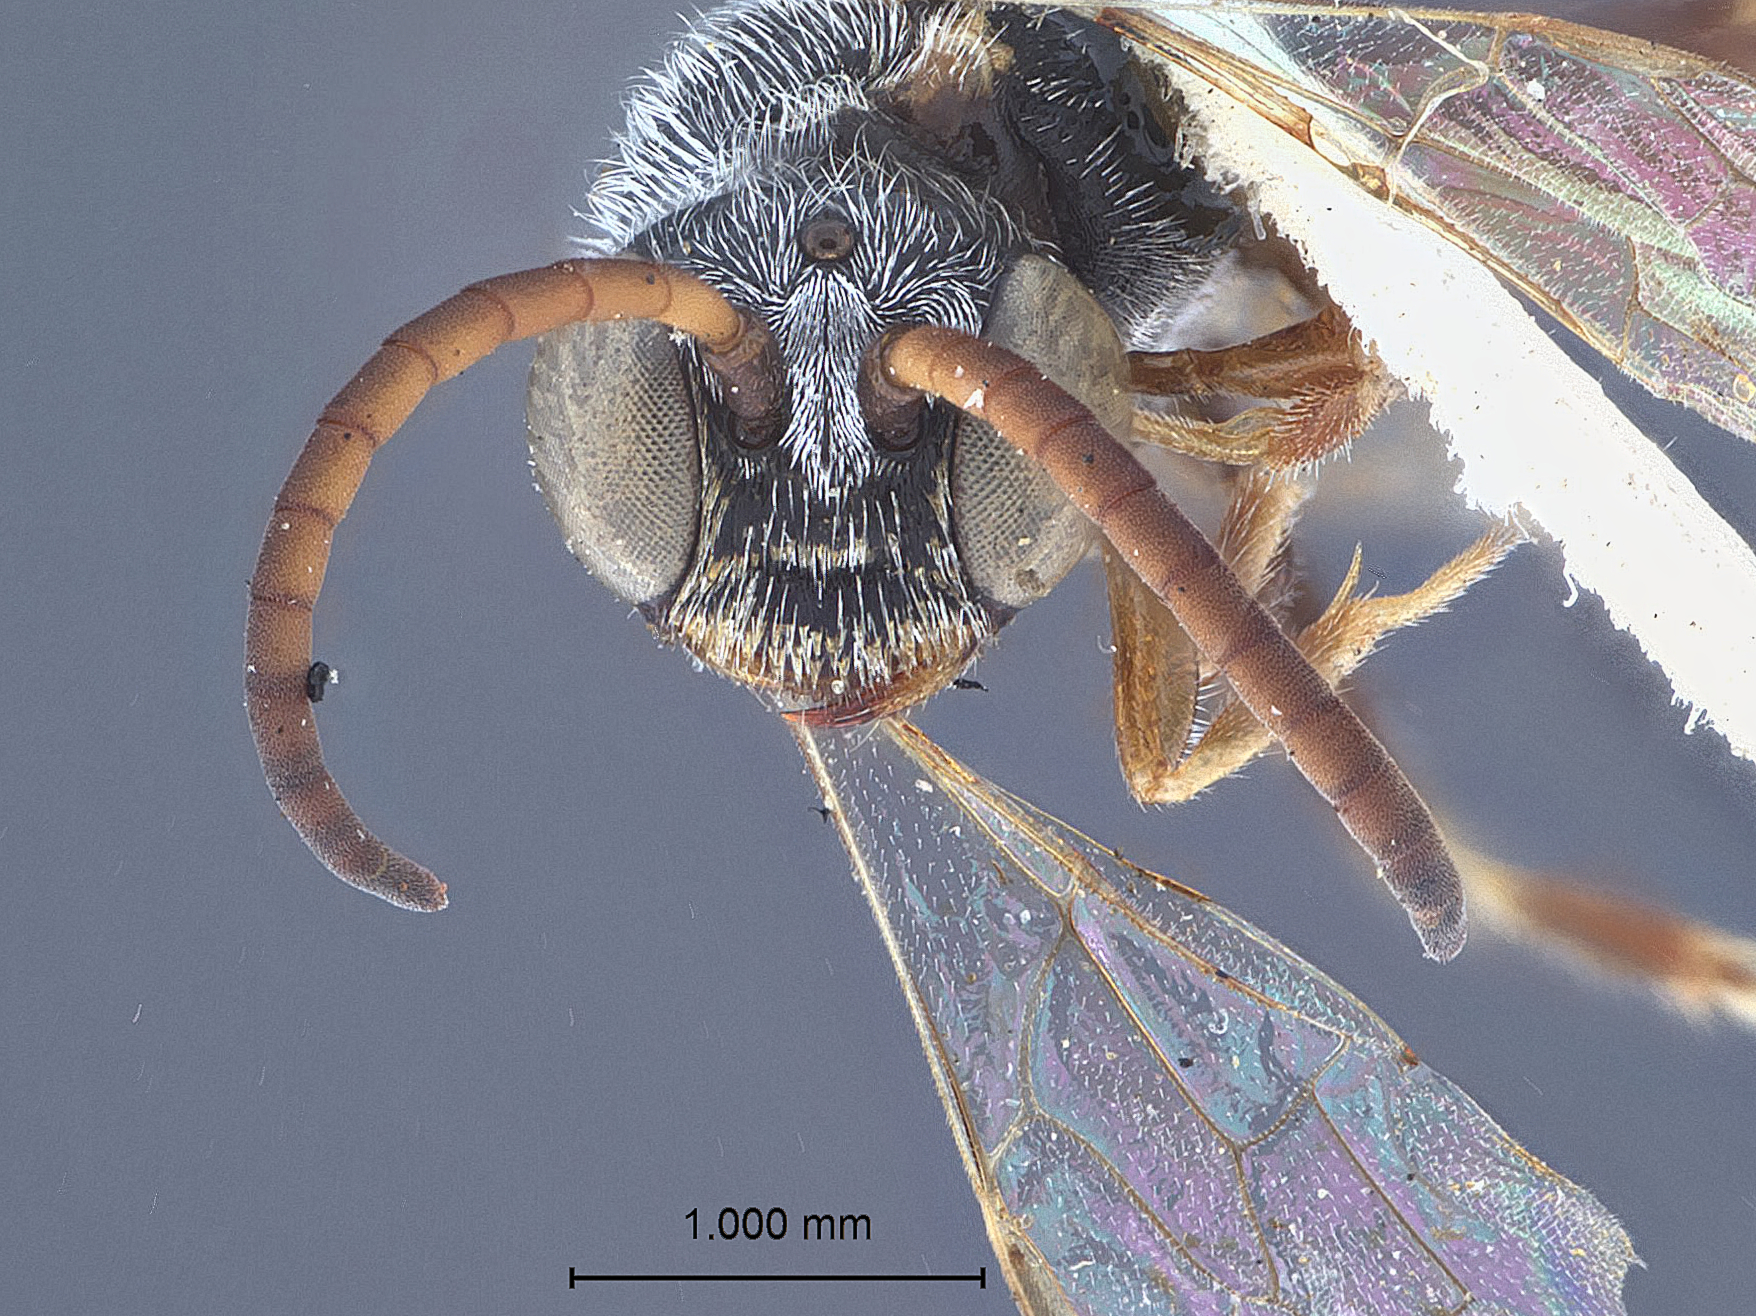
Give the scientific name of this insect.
Psenia pallidistigma
